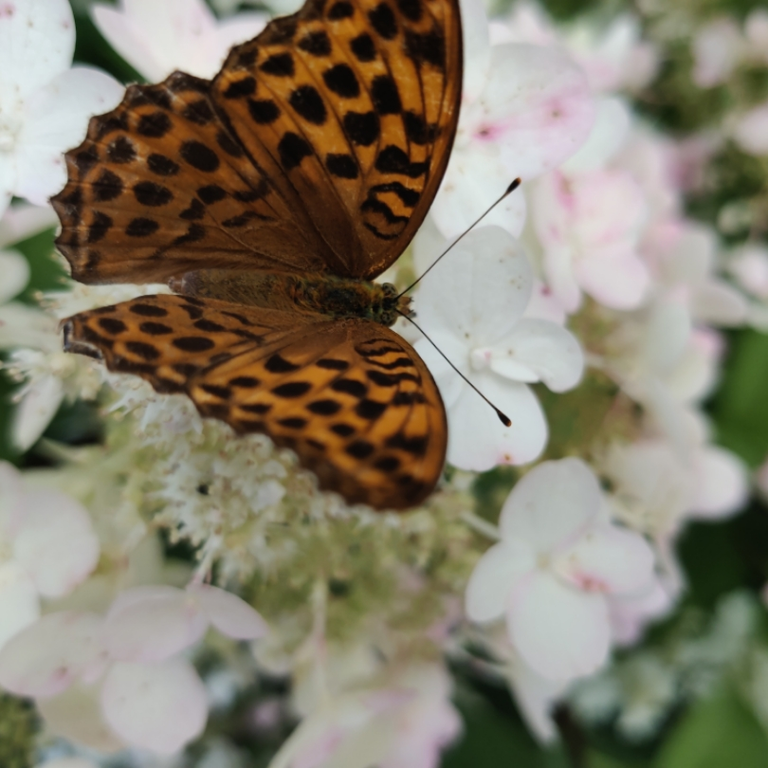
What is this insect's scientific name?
Argynnis paphia
